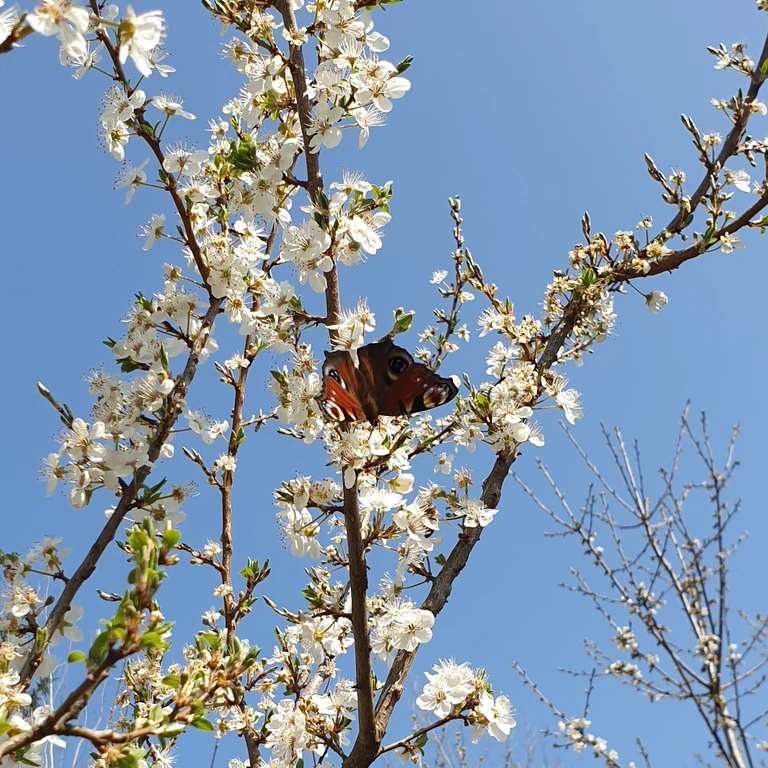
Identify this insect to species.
Aglais io
